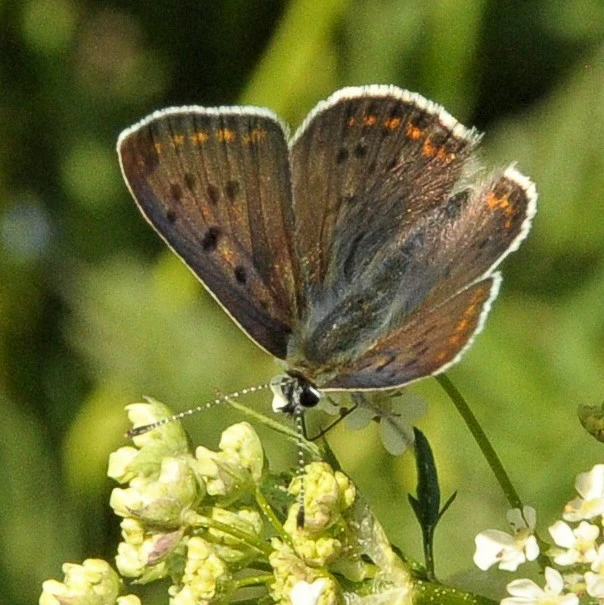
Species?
Lycaena tityrus (also Loweia tityrus)
